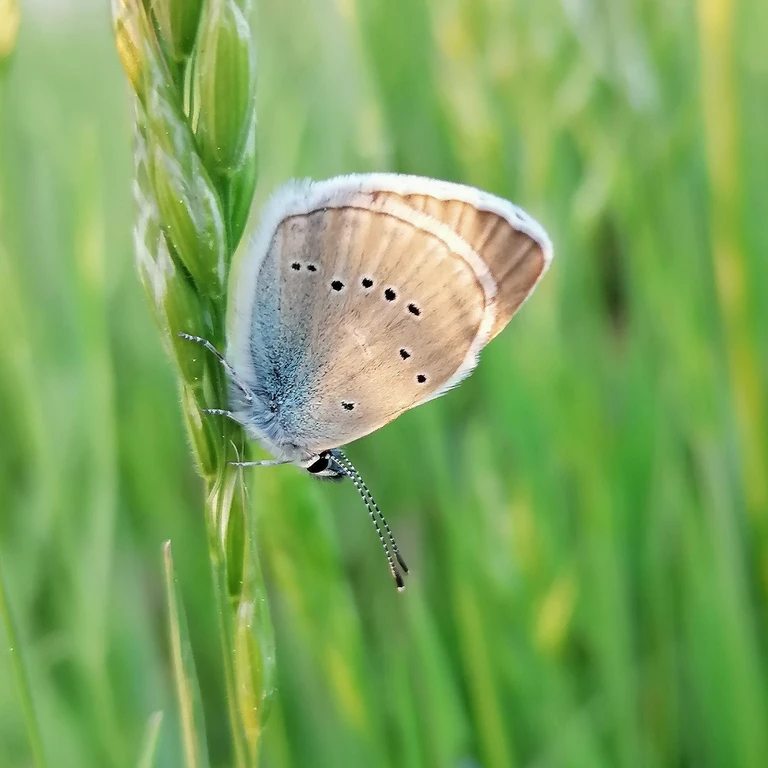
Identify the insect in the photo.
Cyaniris semiargus
